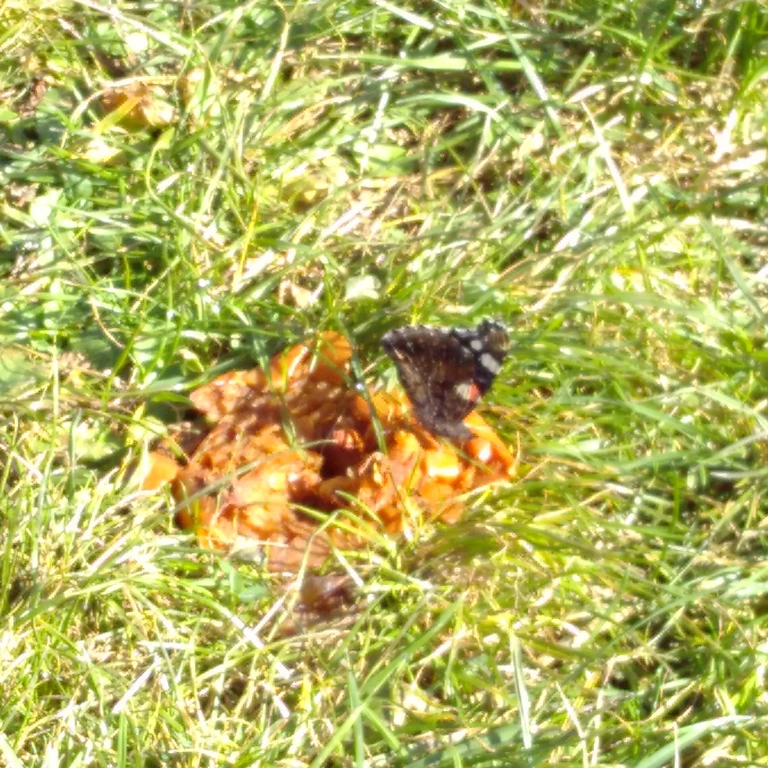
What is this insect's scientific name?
Vanessa atalanta
